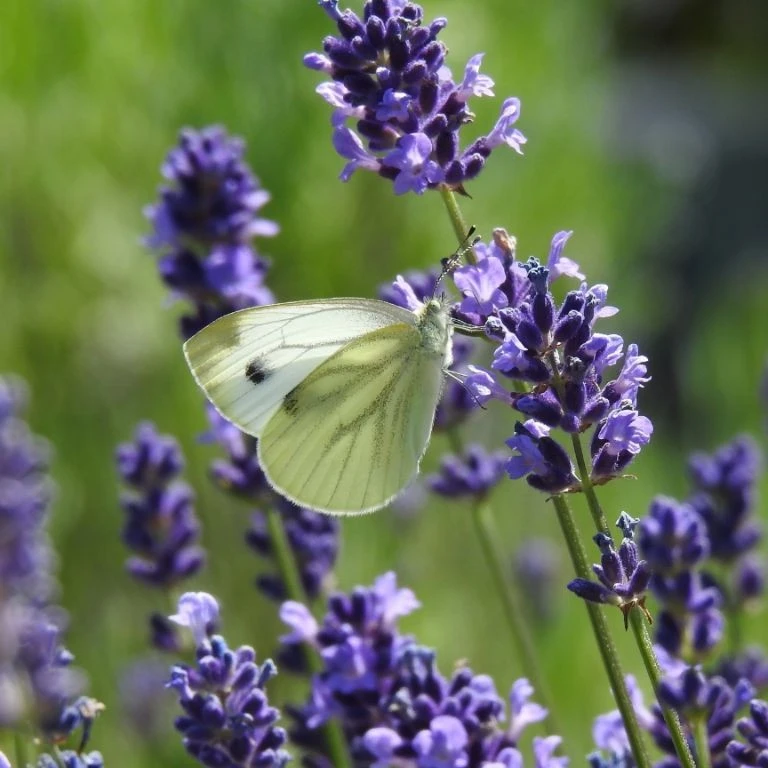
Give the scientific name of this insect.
Pieris napi
